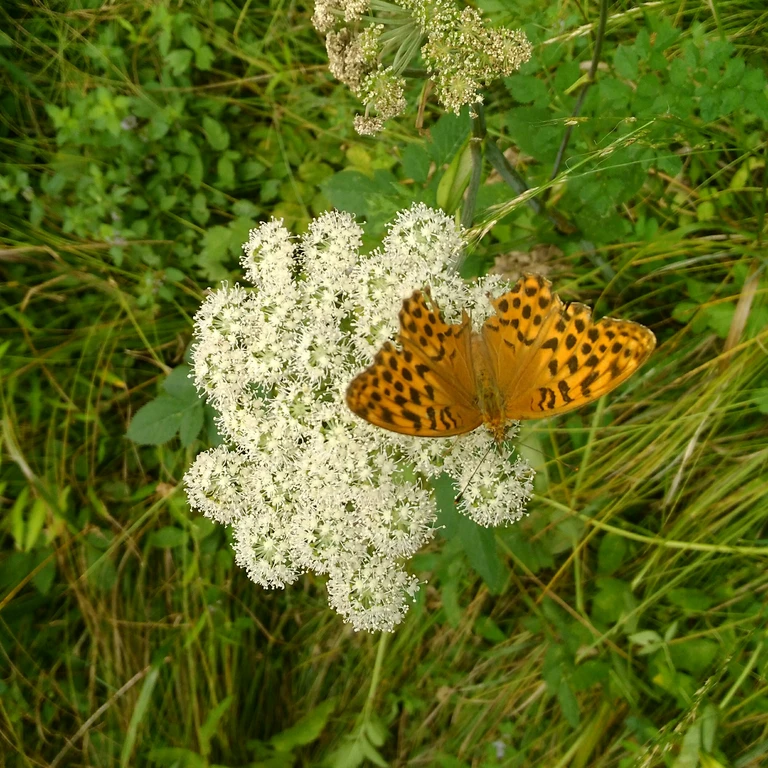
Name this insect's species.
Argynnis paphia
